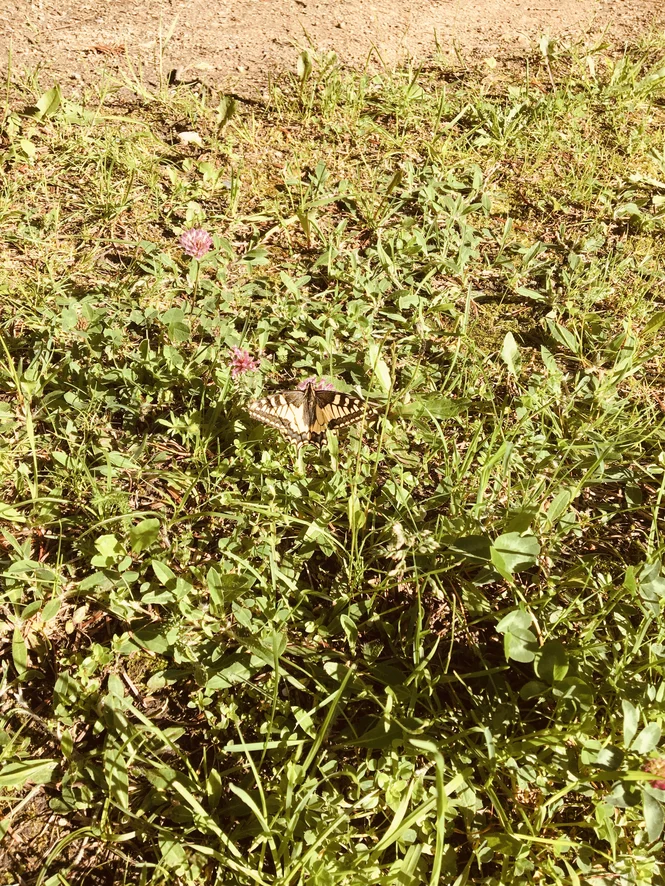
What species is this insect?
Papilio machaon
